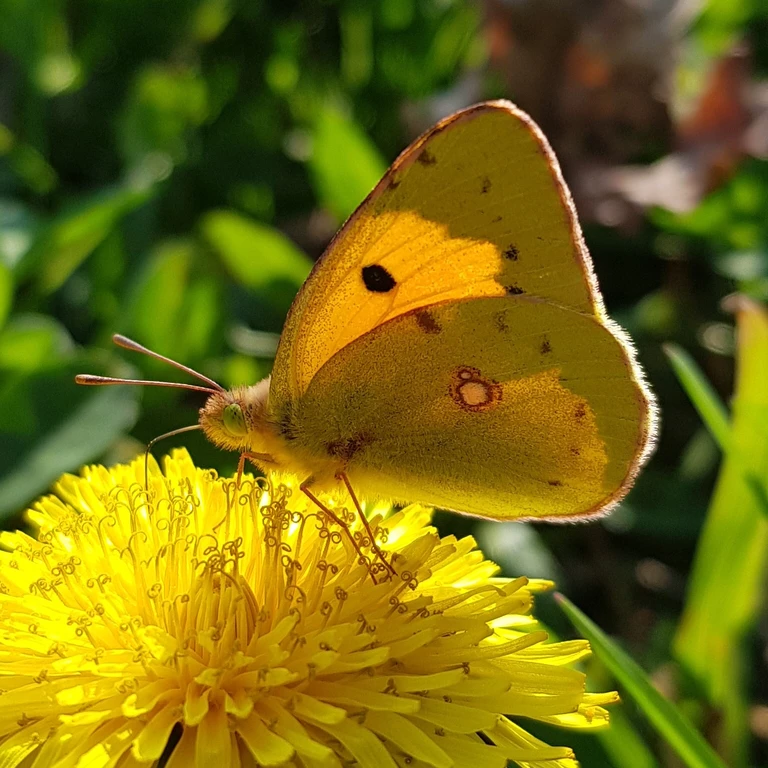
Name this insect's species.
Colias croceus
